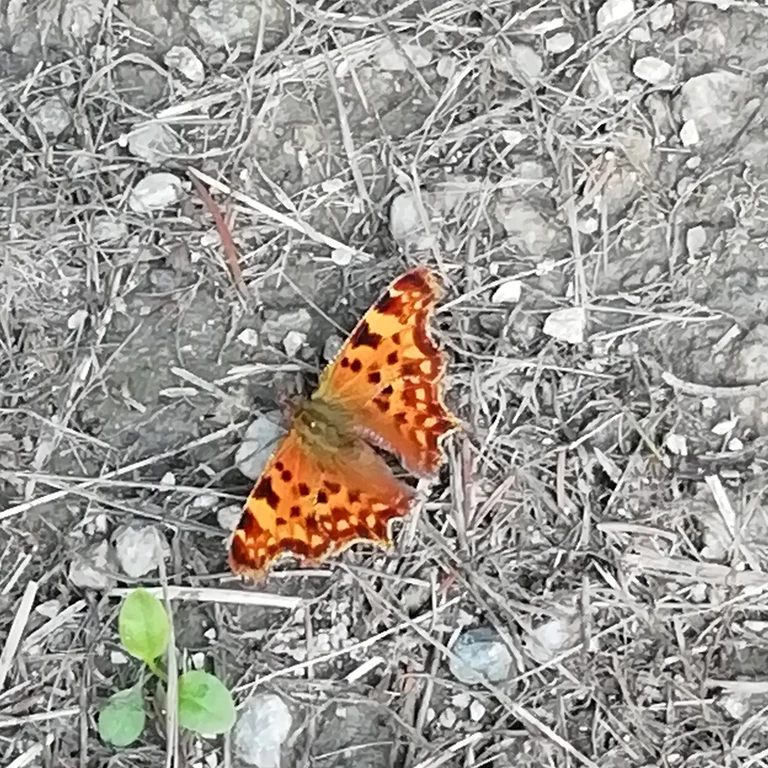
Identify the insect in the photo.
Polygonia c-album
